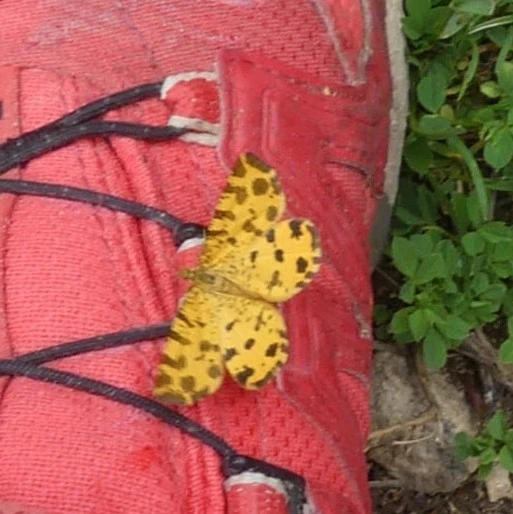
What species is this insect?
Pseudopanthera macularia
